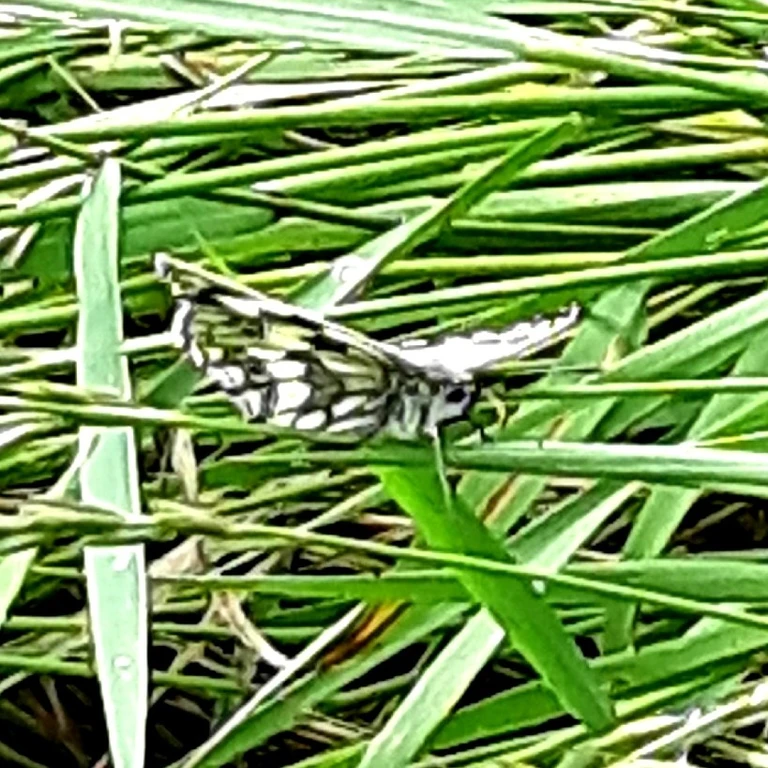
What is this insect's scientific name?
Melanargia galathea
